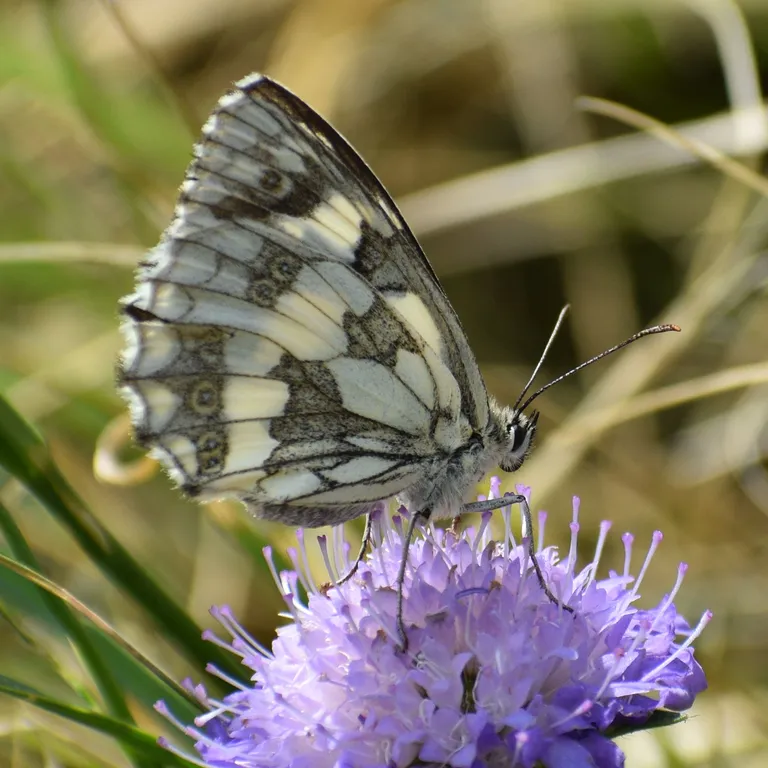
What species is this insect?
Melanargia galathea
